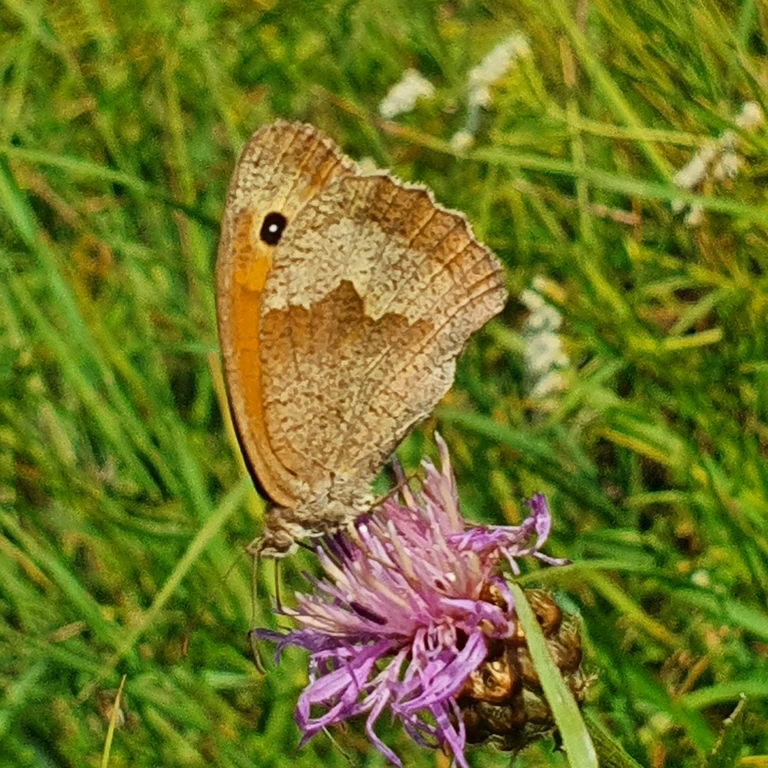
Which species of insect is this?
Maniola jurtina
